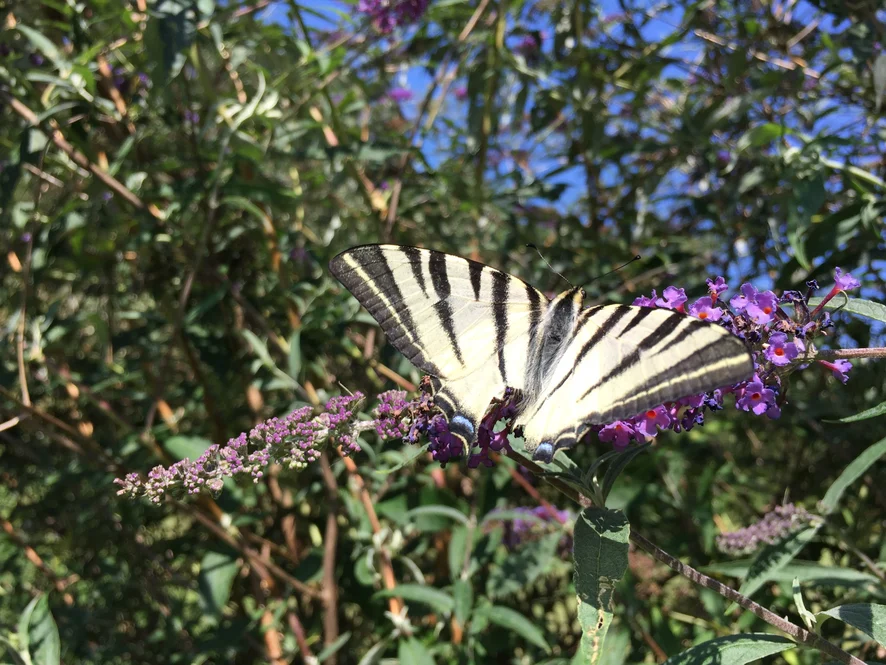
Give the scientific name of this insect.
Iphiclides podalirius
